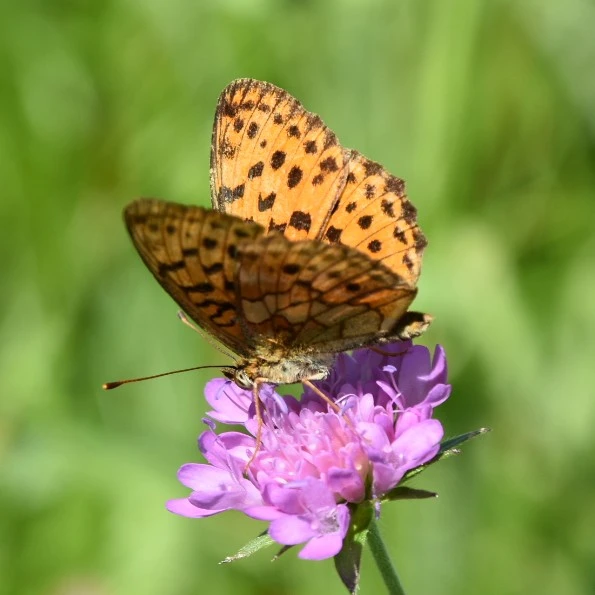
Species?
Brenthis daphne
